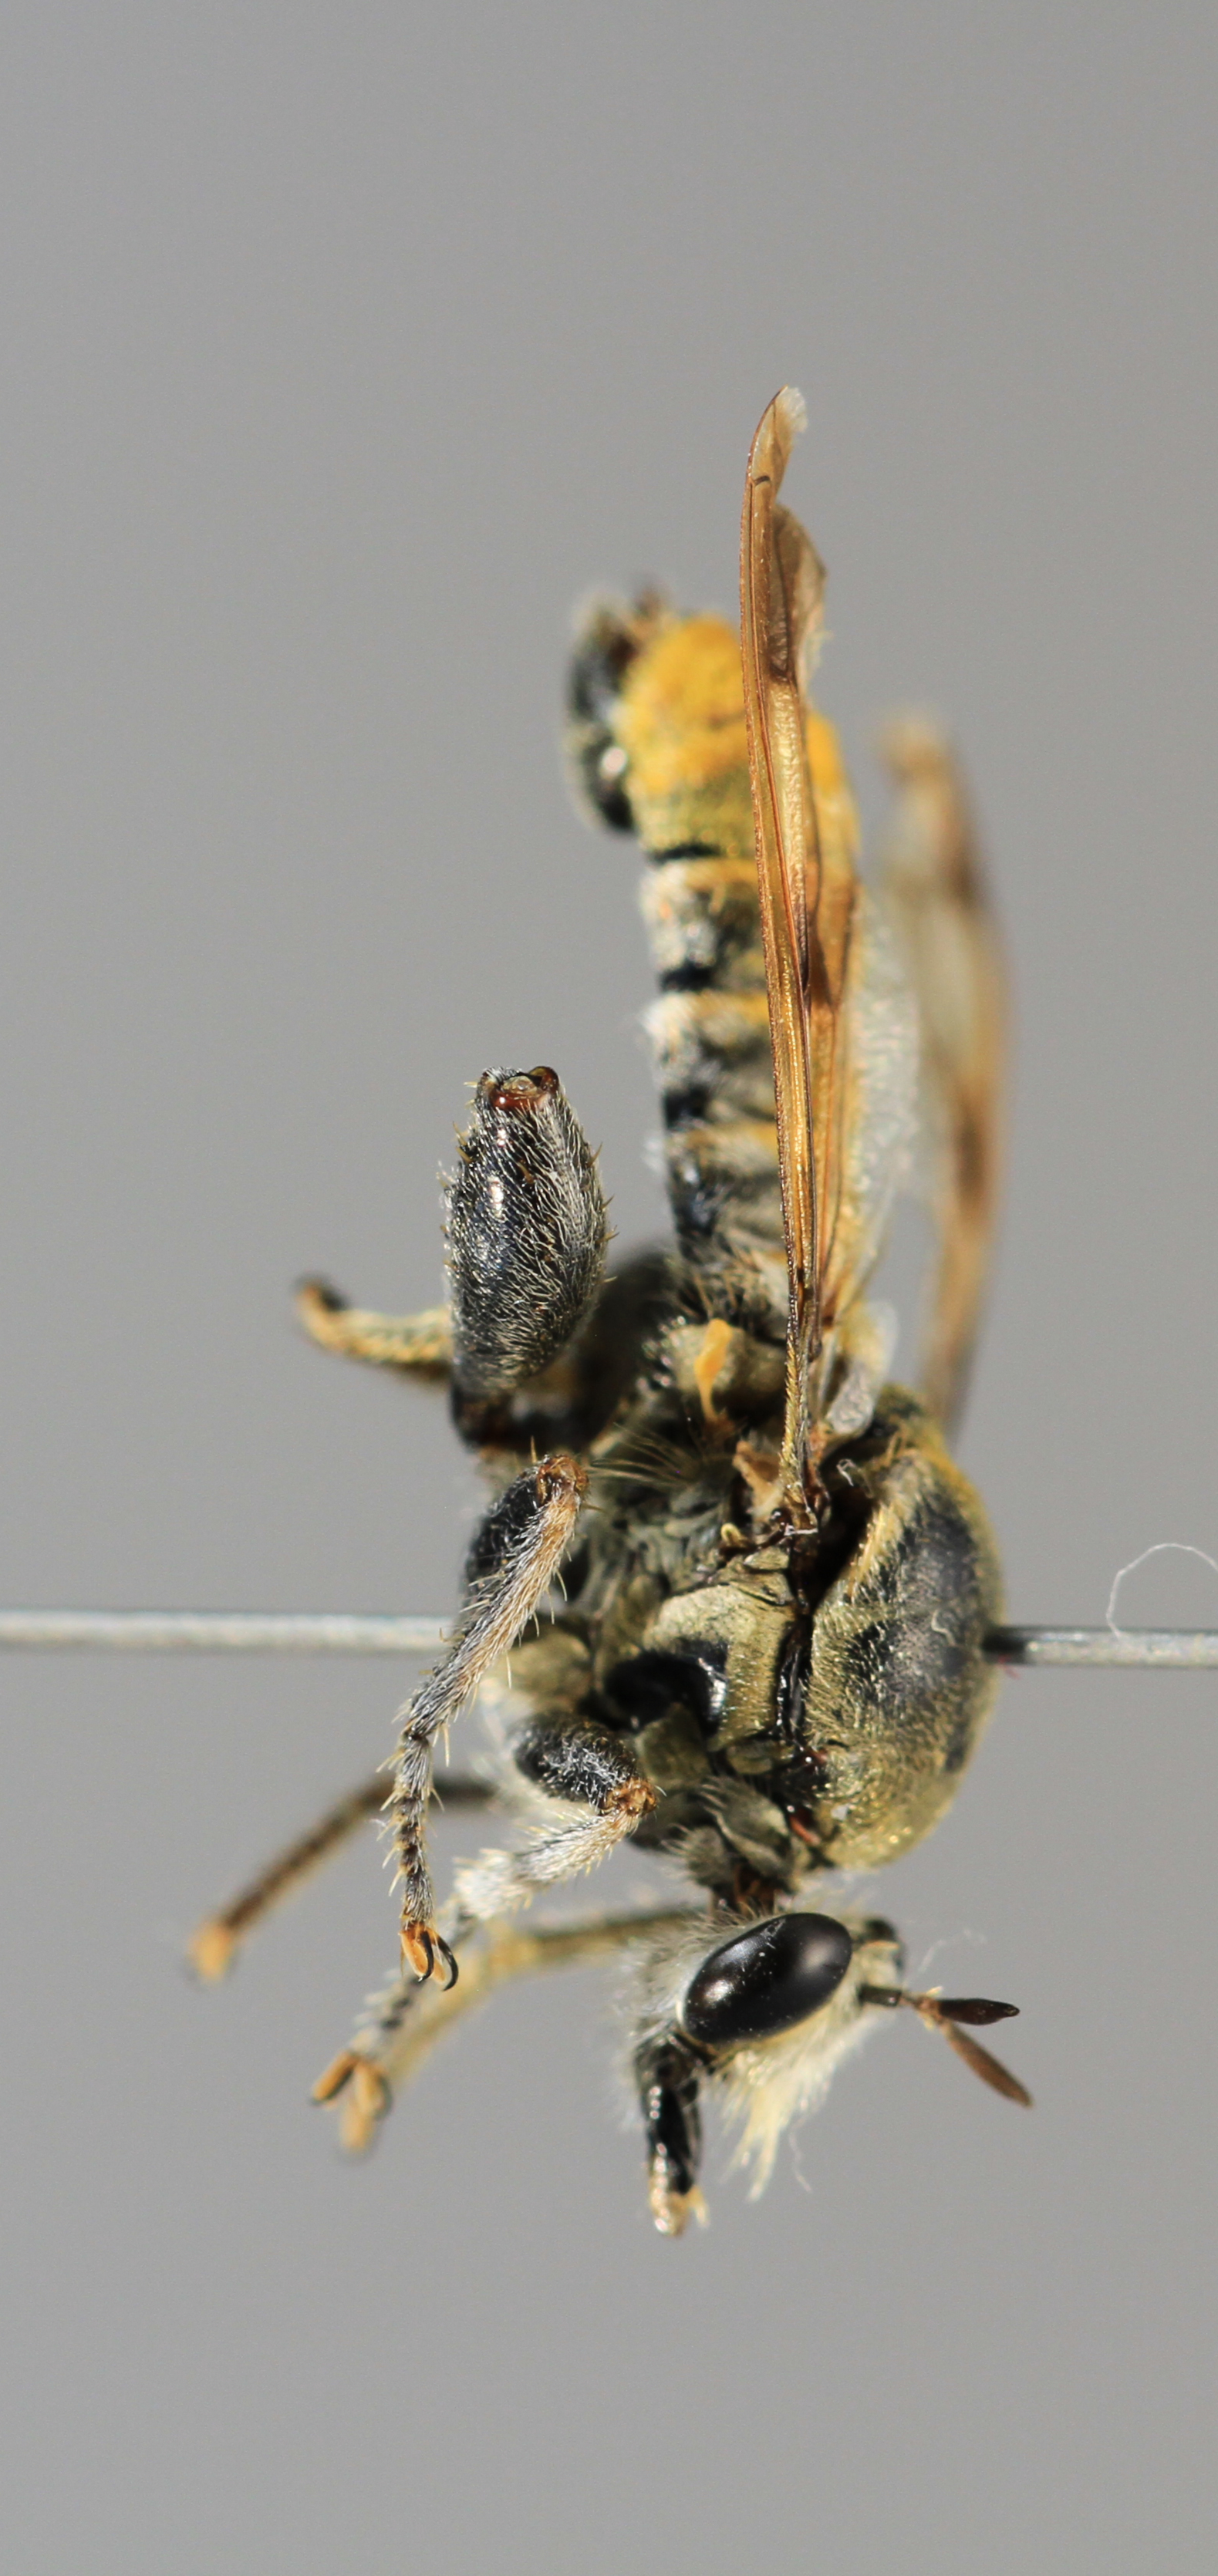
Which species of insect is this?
Hoplistomerus nobilus
